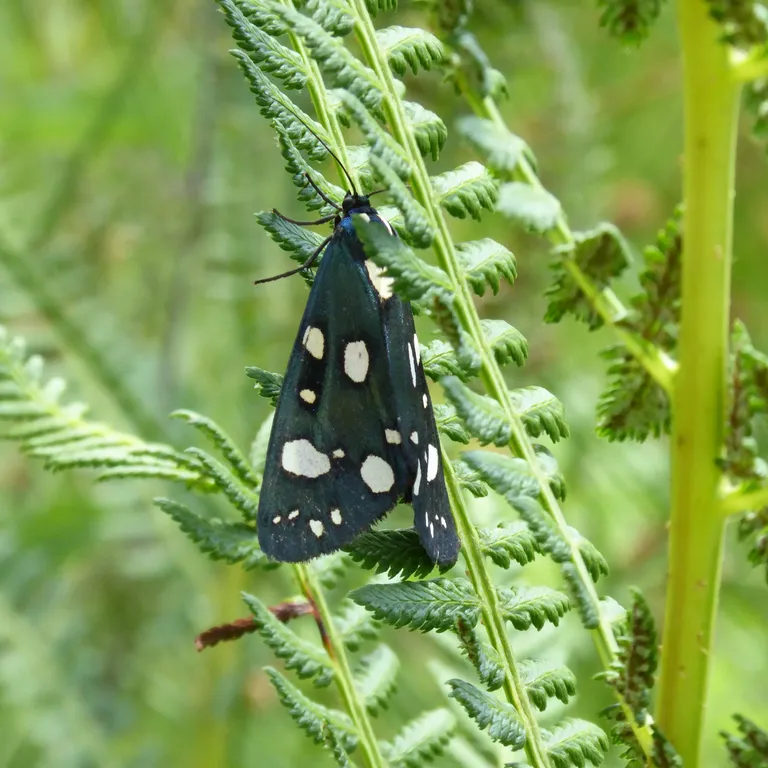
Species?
Callimorpha dominula
